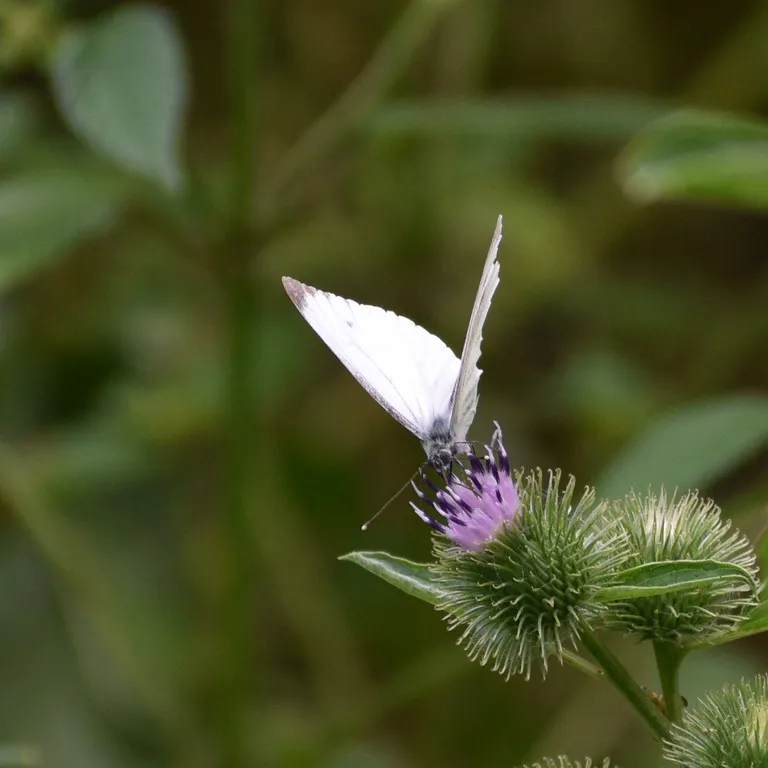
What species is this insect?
Pieris napi
